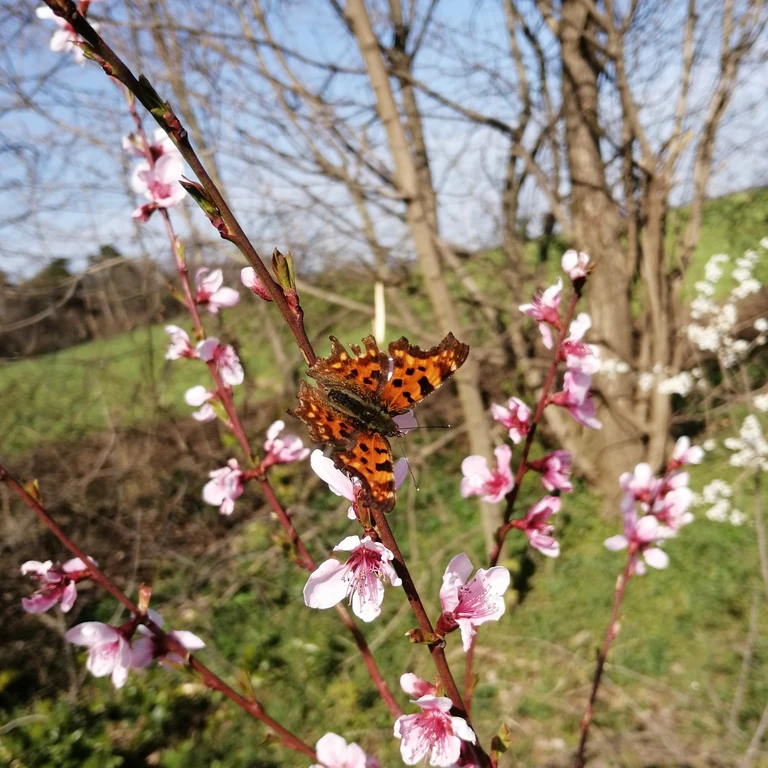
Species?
Polygonia c-album
